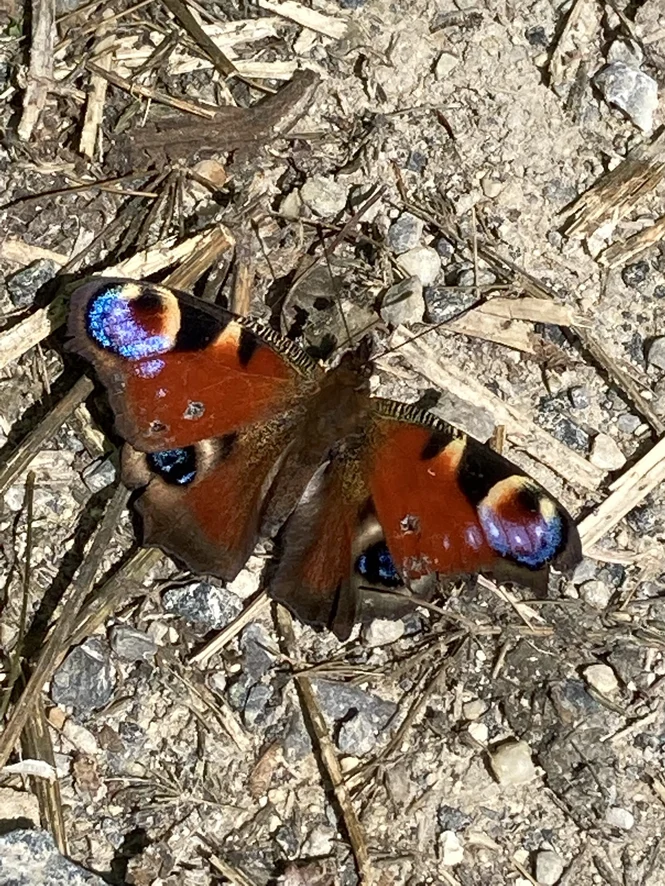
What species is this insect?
Aglais io
